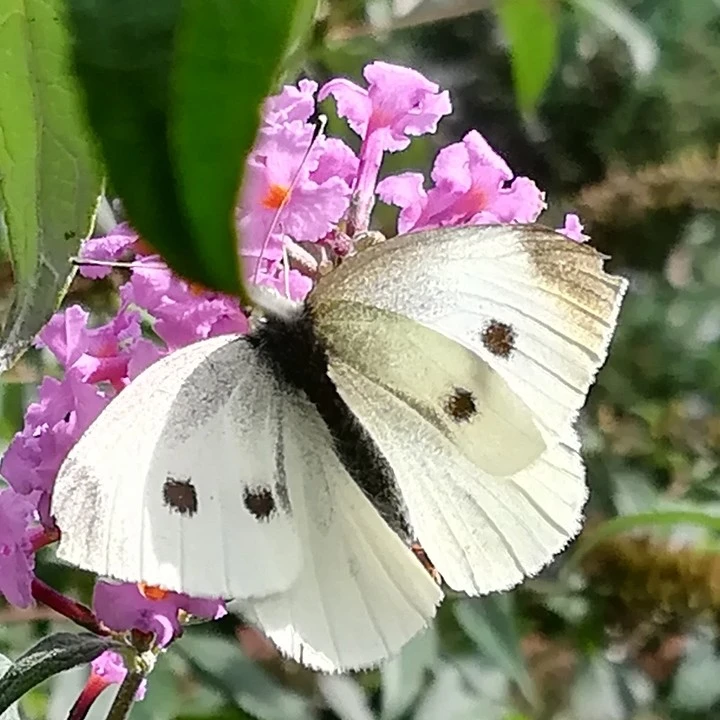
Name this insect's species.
Pieris rapae
